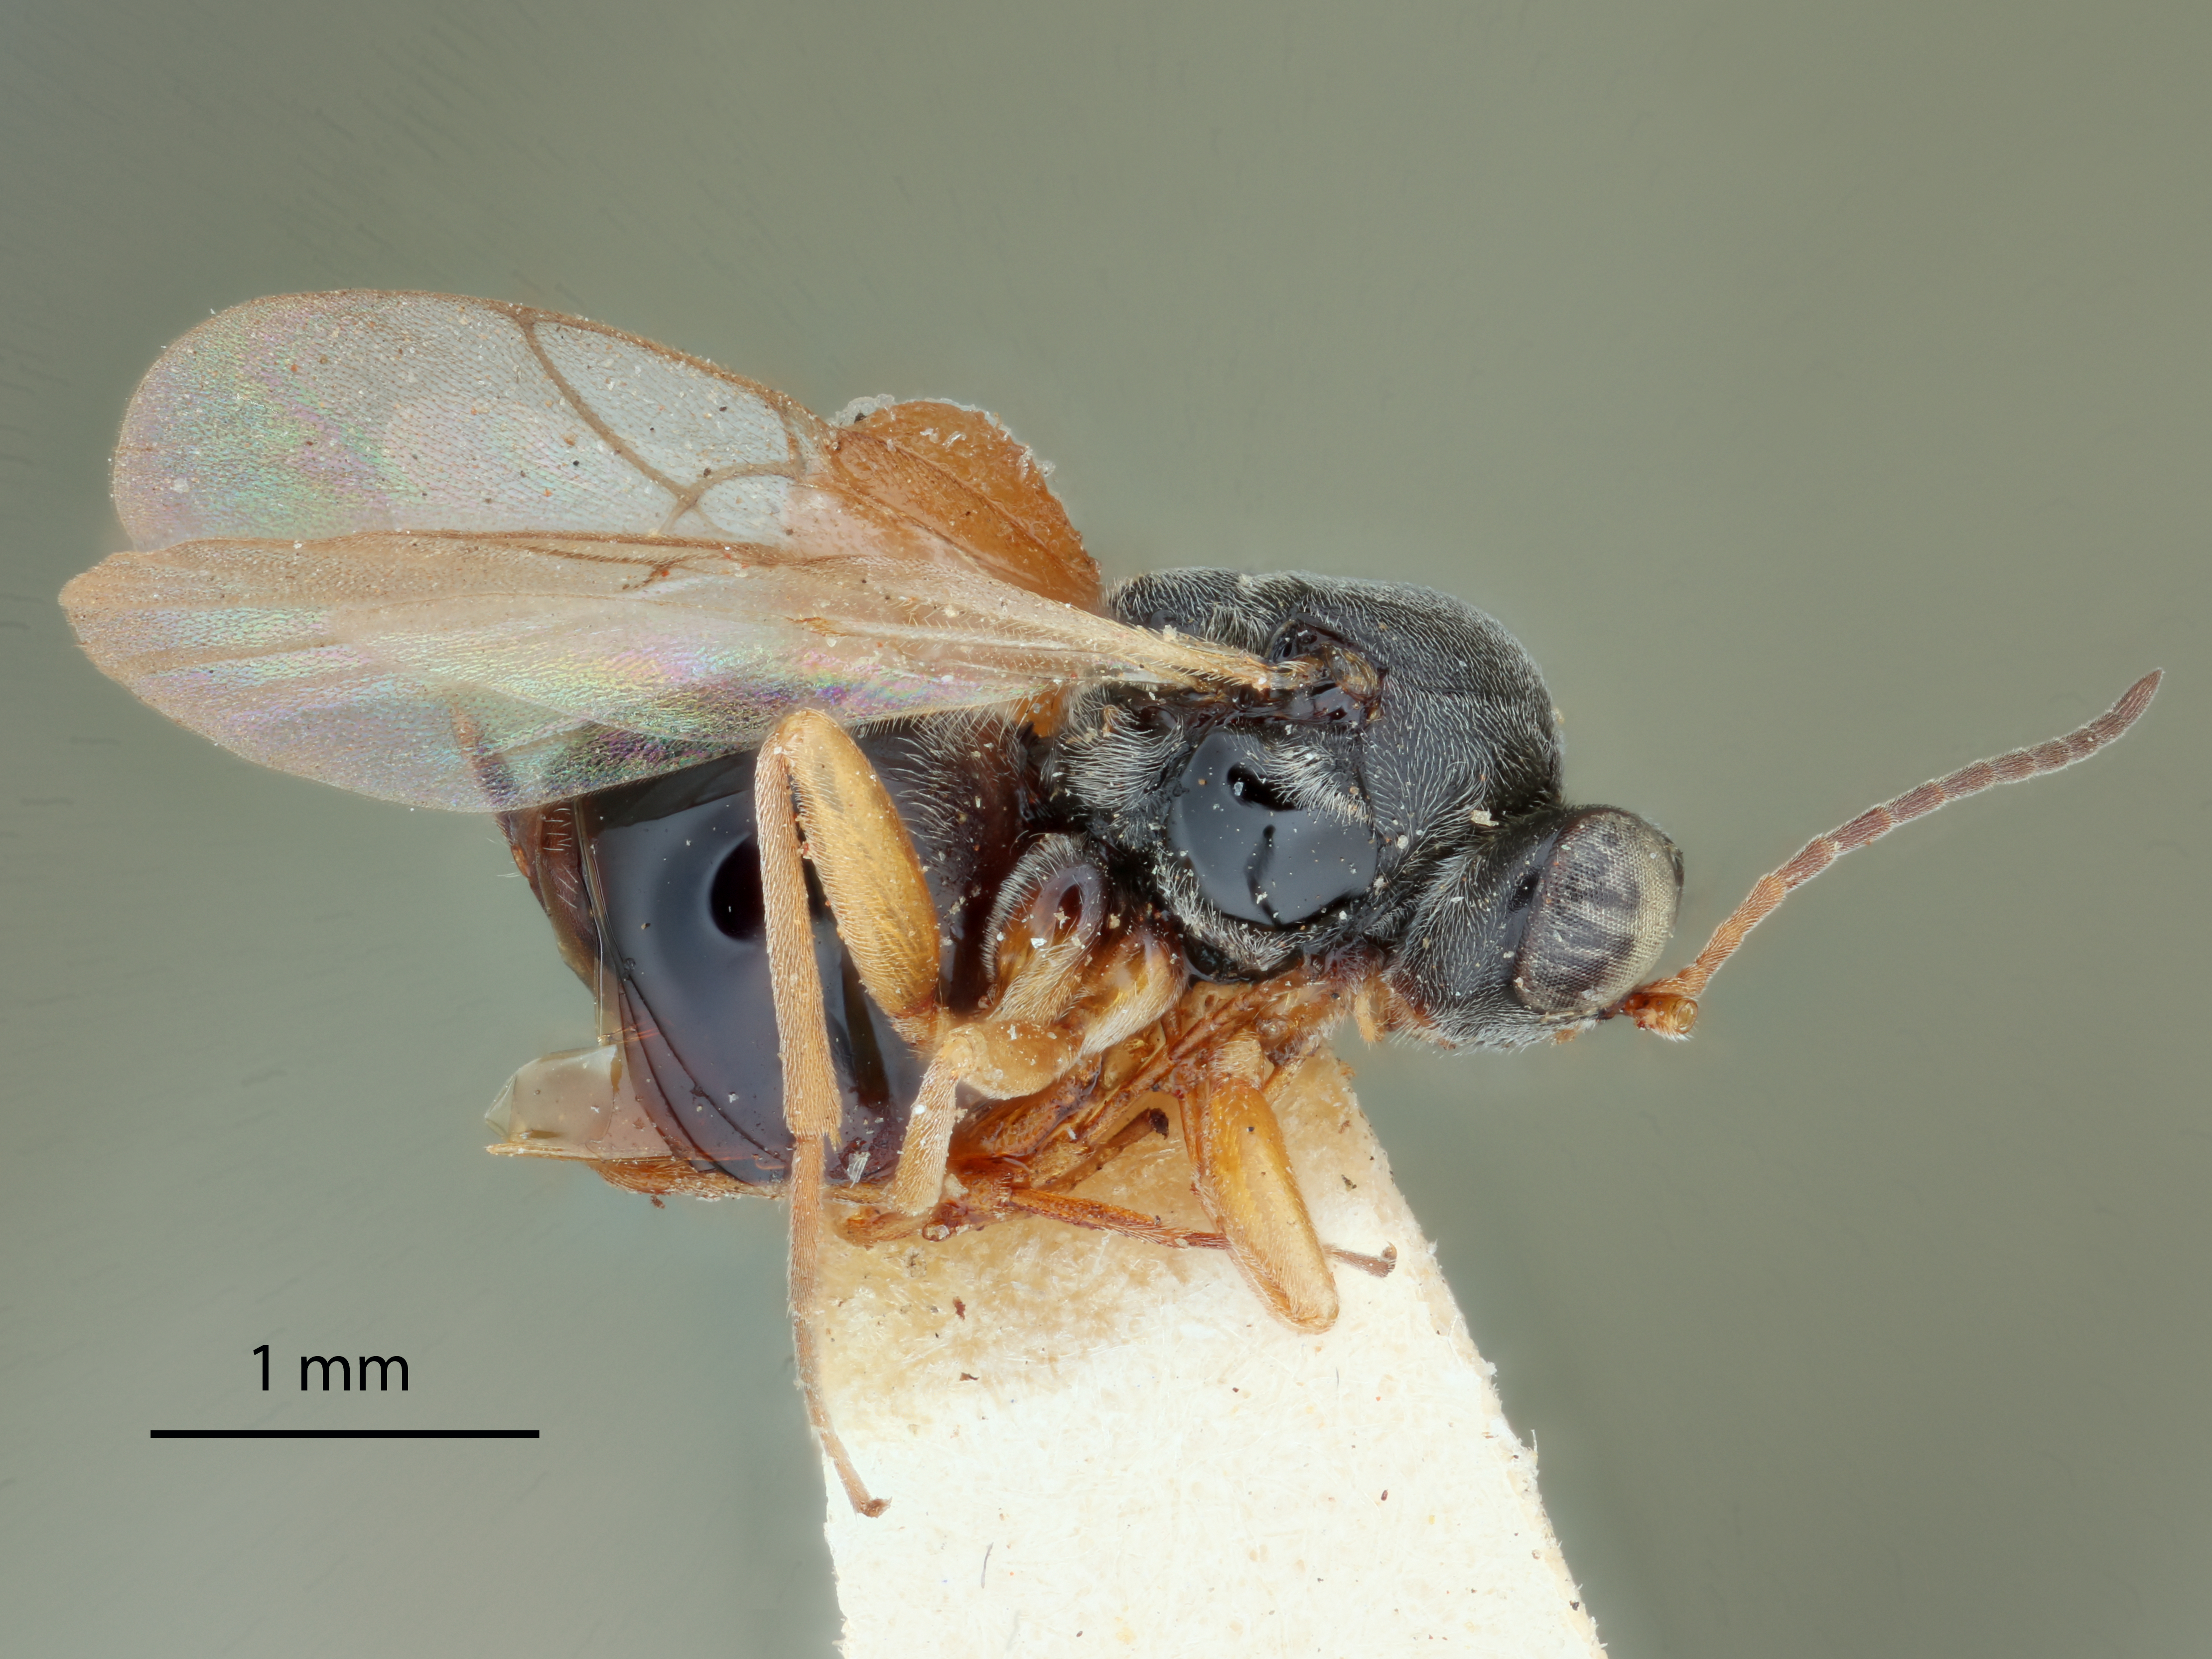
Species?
Ceroptres montensis
